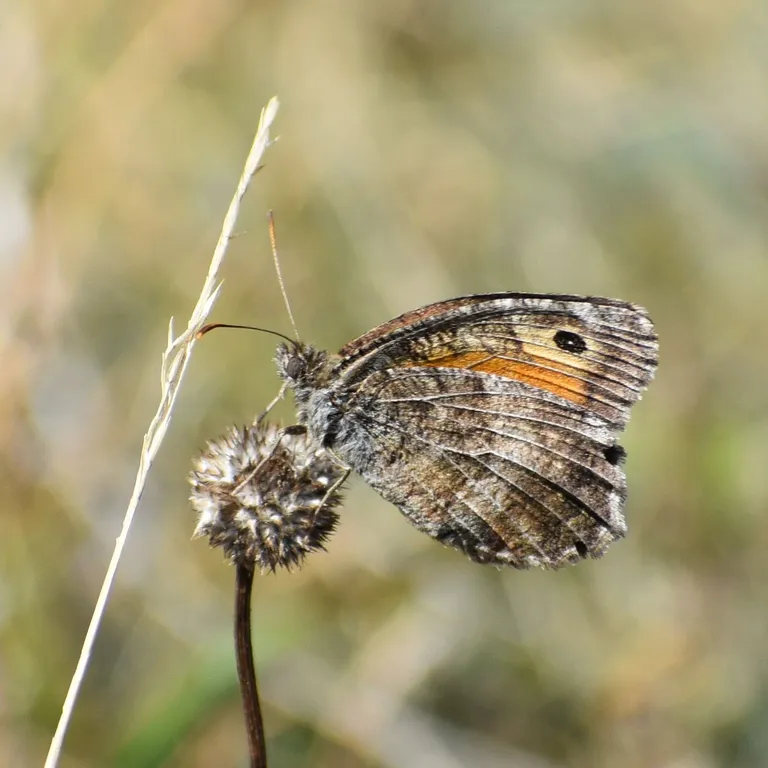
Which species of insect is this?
Arethusana arethusa
